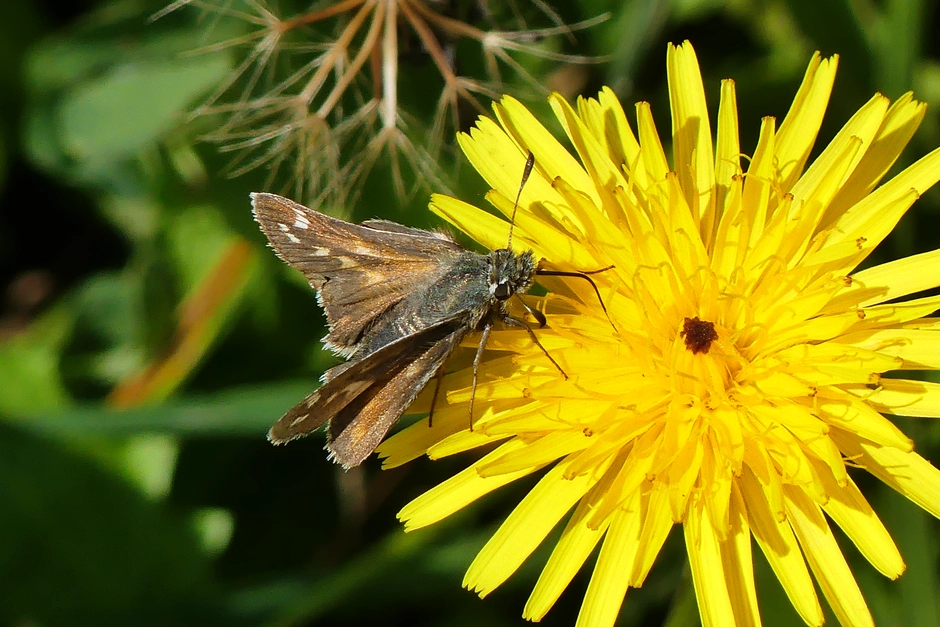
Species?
Hesperia comma
